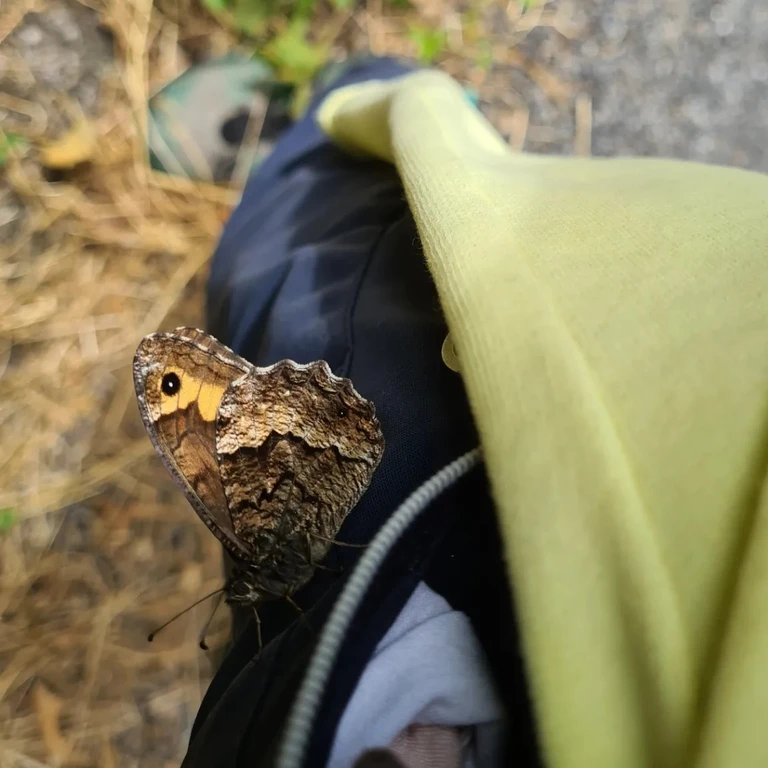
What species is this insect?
Hipparchia fagi
